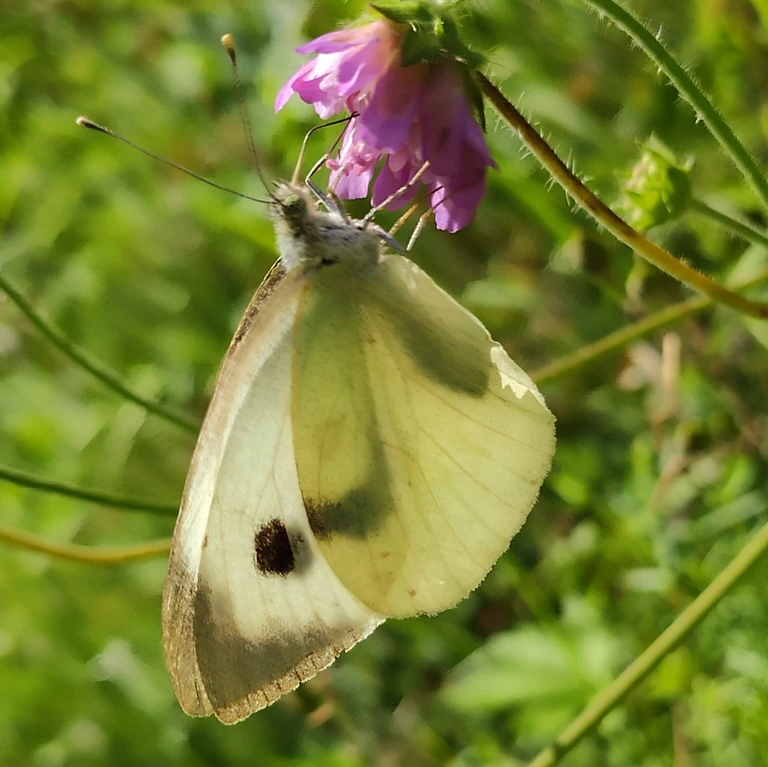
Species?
Pieris brassicae
